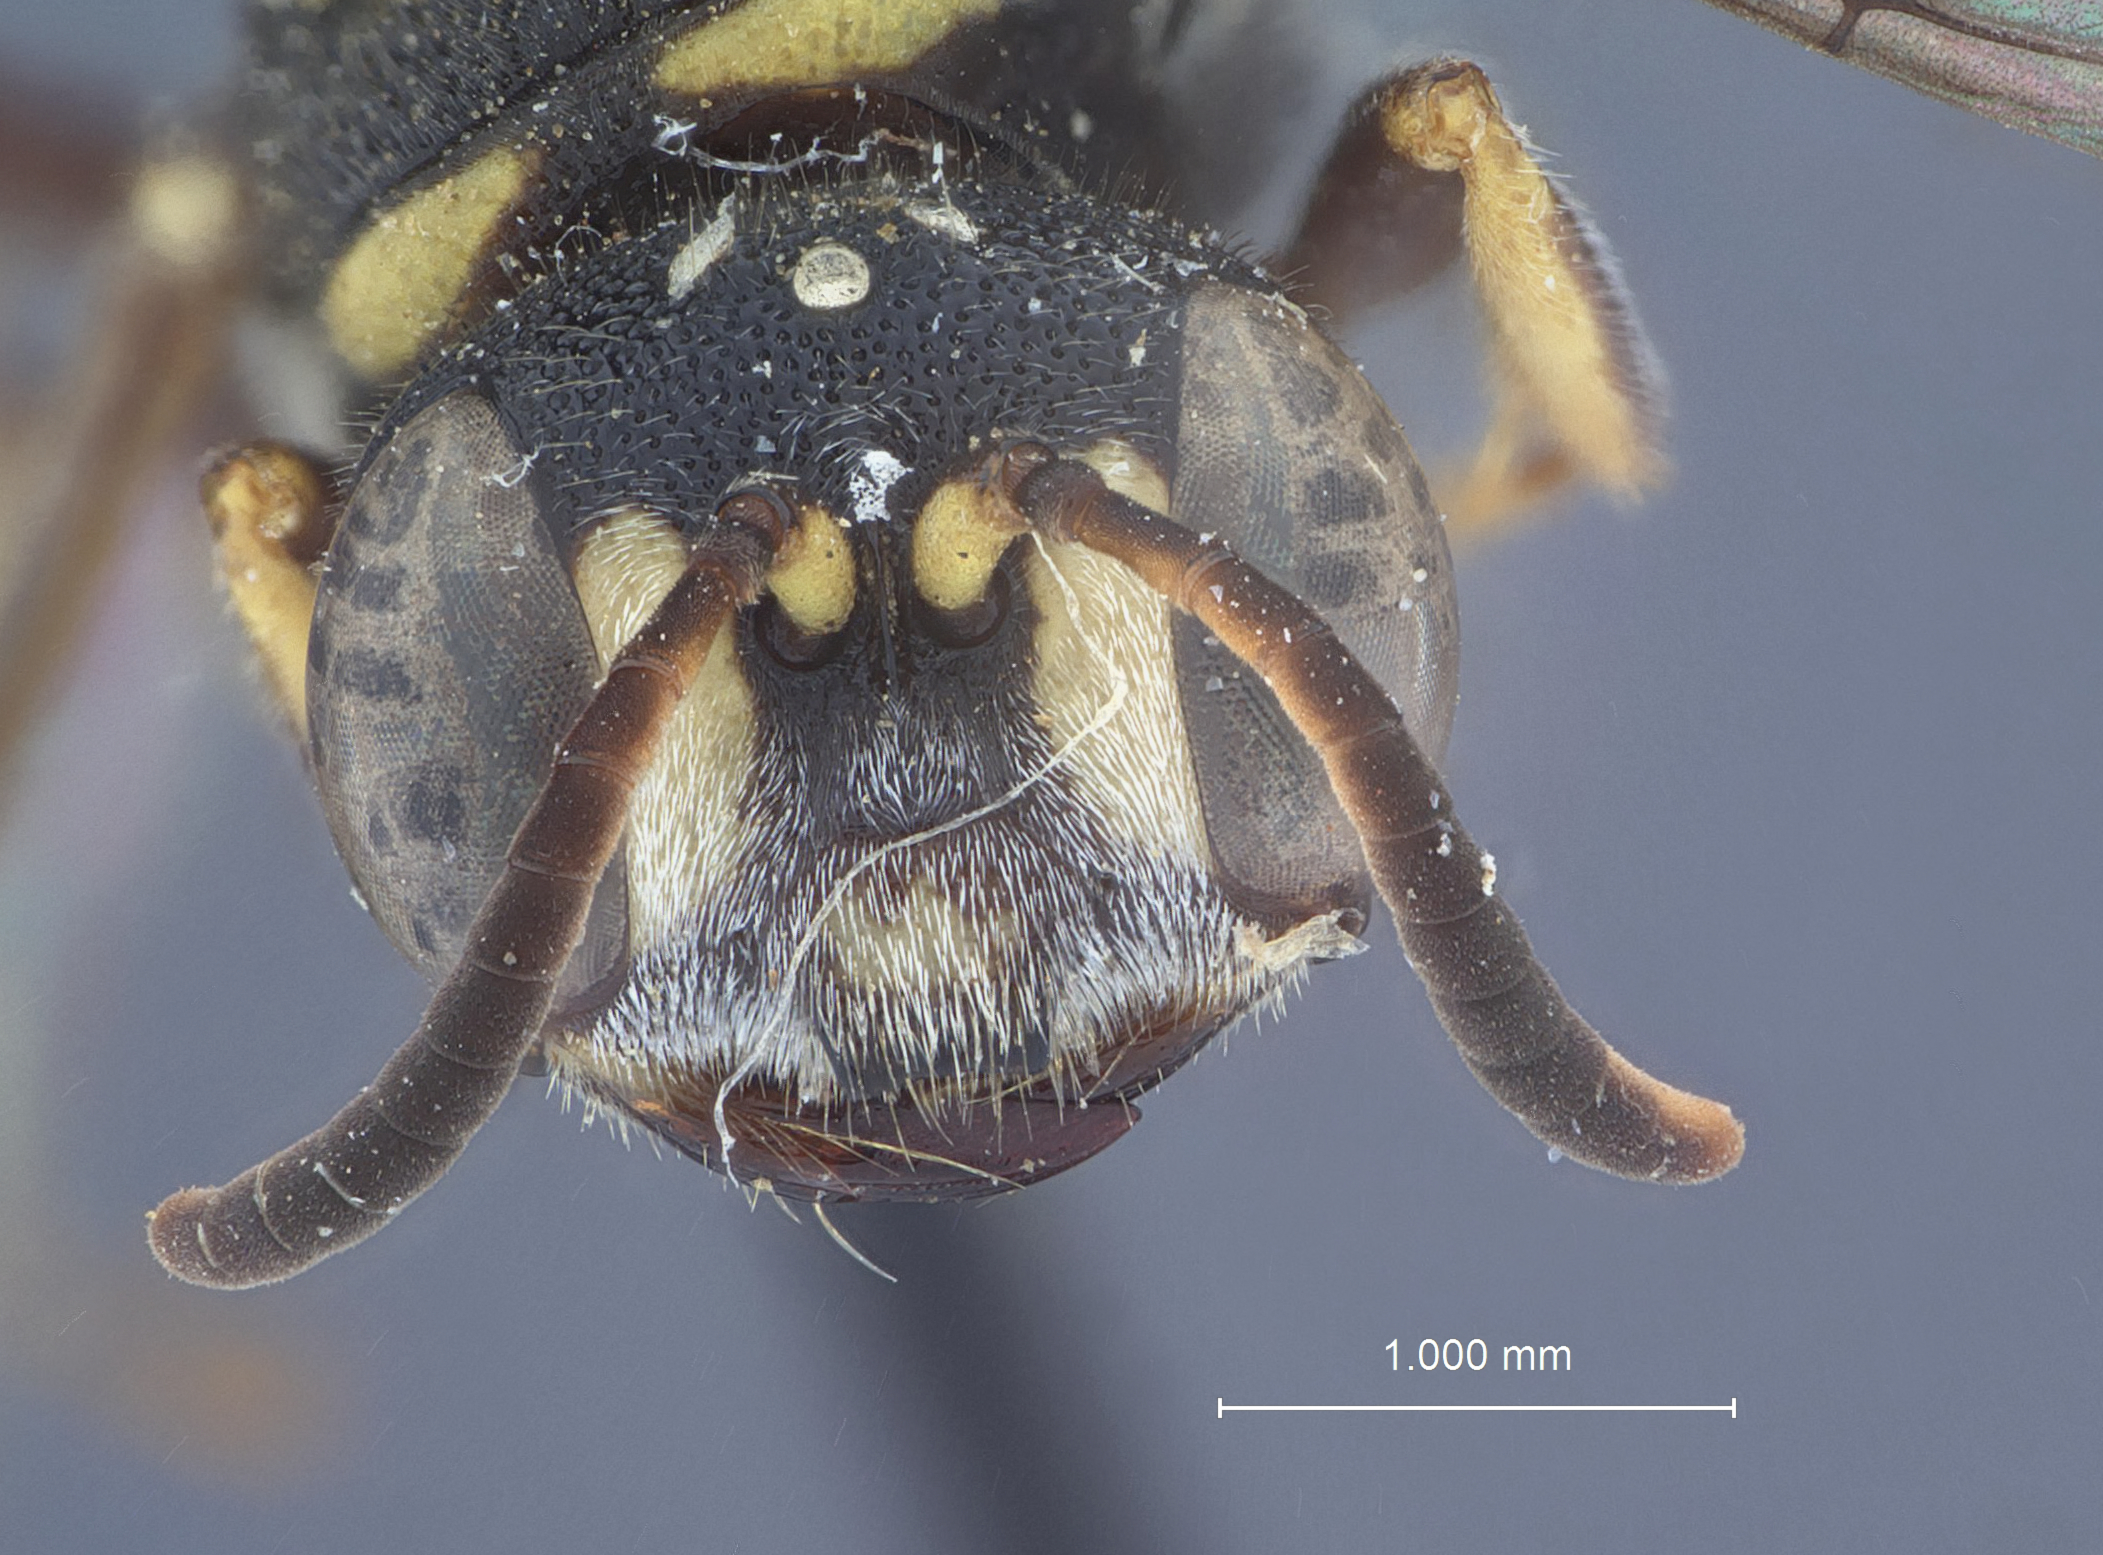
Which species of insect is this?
Cerceris kennicottii
